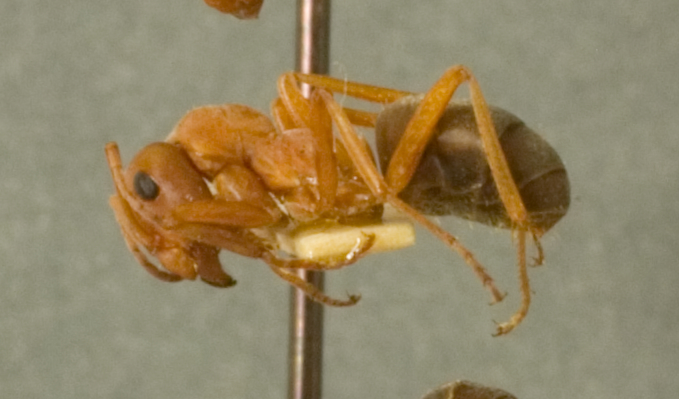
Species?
Formica truncicola
